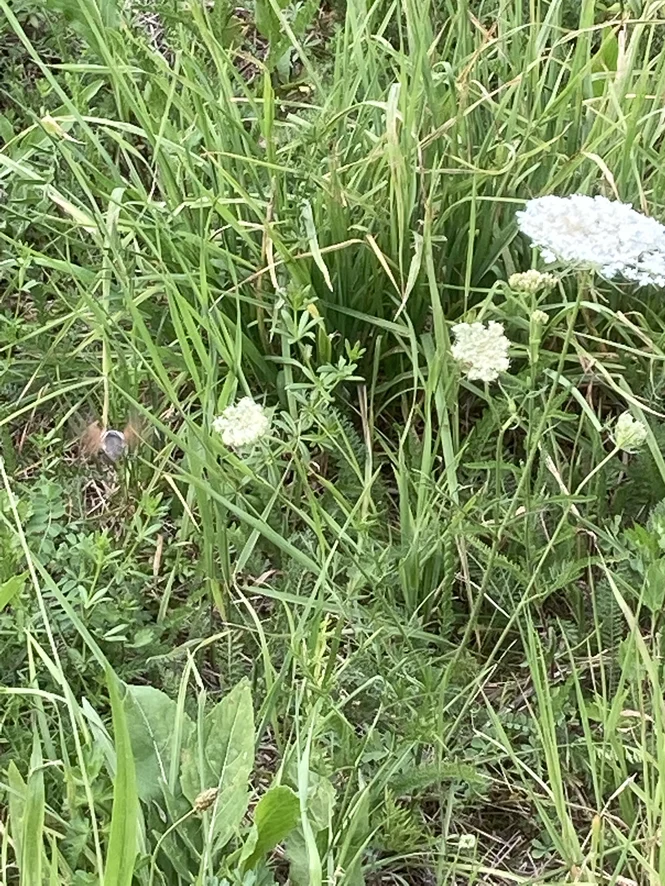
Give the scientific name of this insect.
Macroglossum stellatarum
